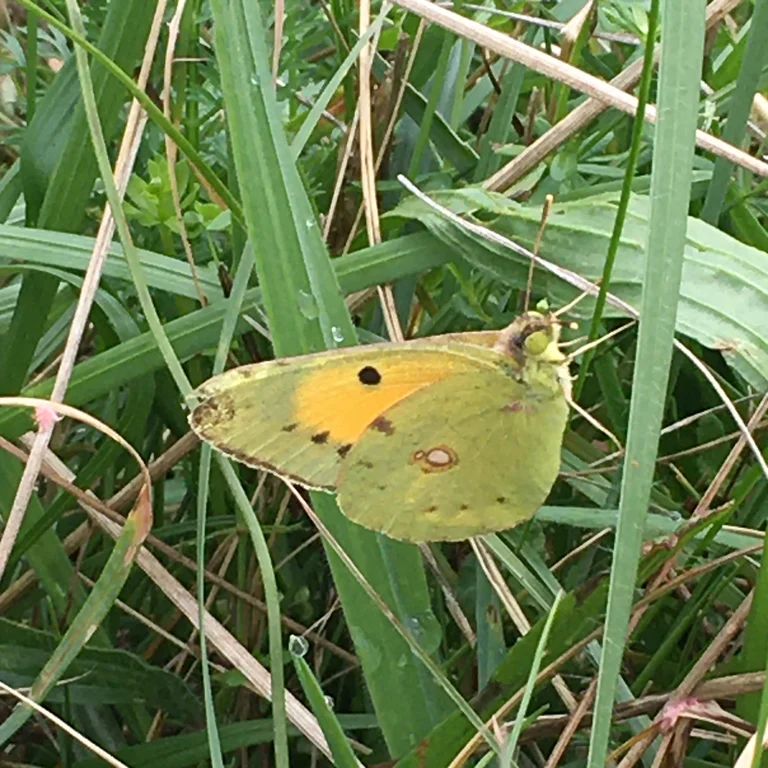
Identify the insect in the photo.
Colias croceus
